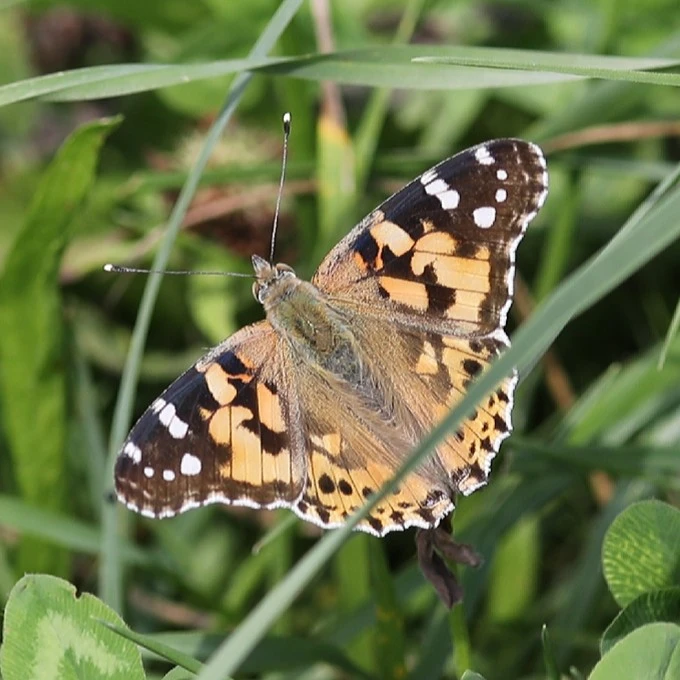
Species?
Vanessa cardui
